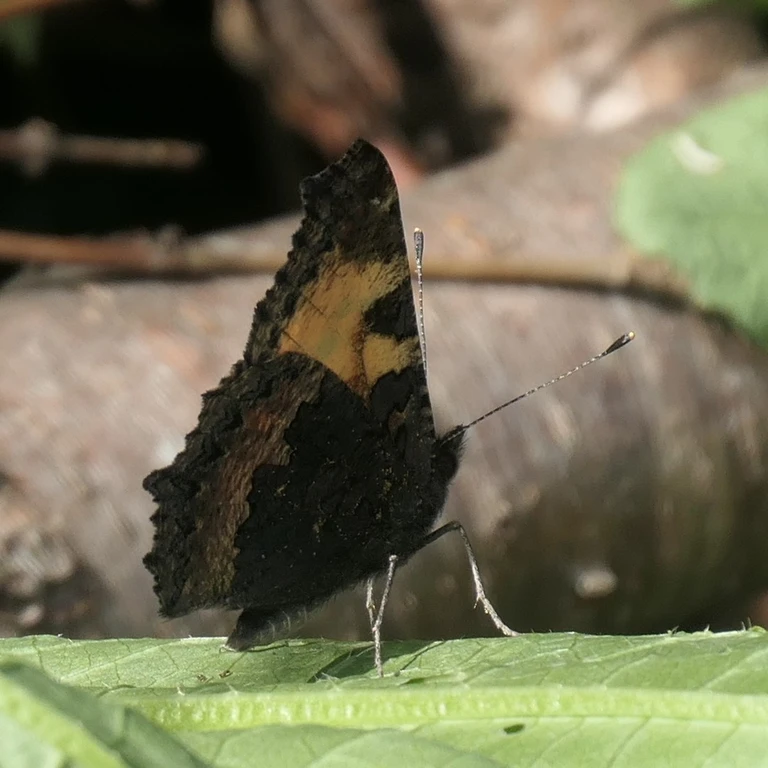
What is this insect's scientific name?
Aglais urticae
